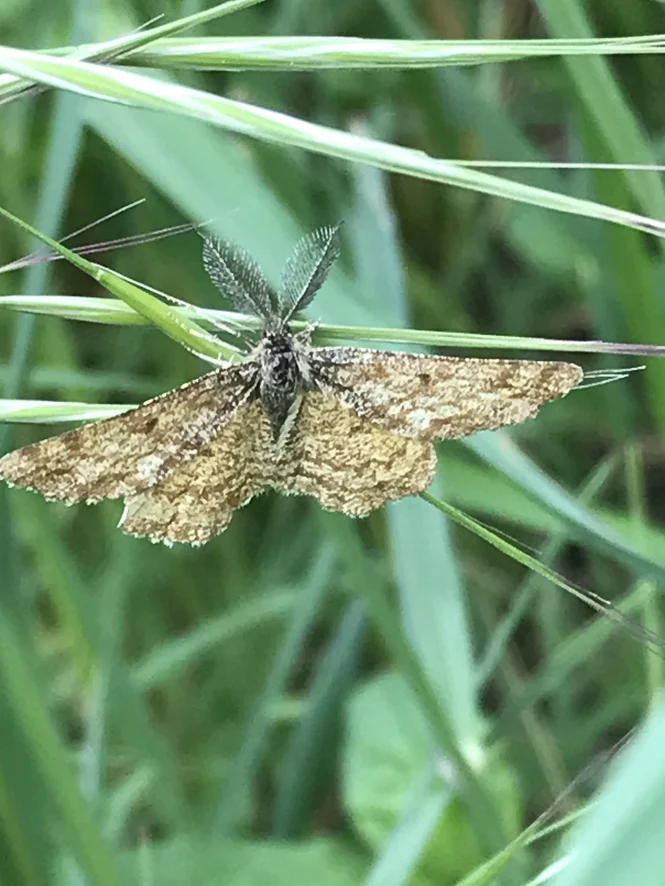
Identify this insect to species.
Ematurga atomaria
